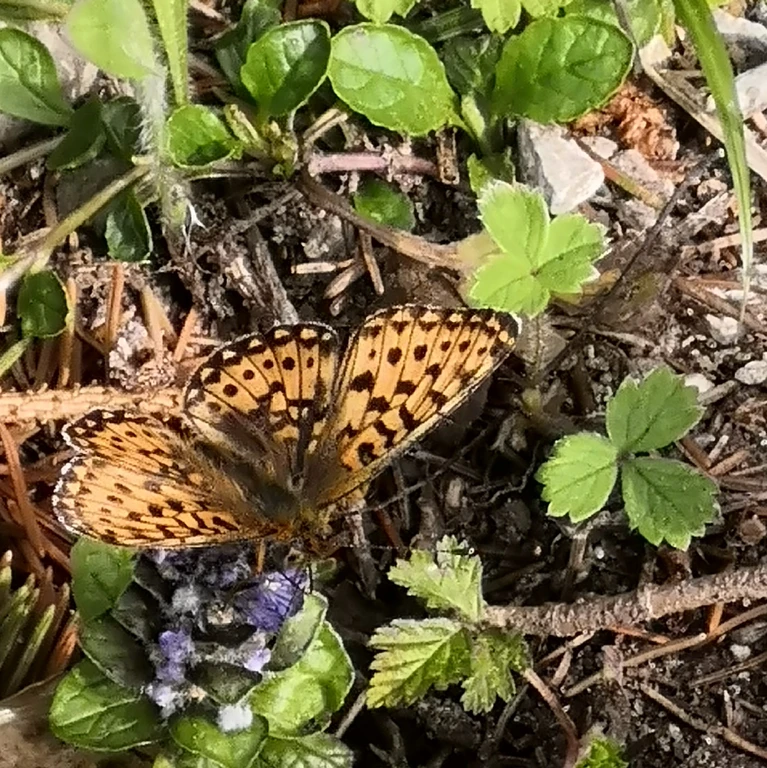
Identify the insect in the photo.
Boloria euphrosyne (also Clossiana euphrosyne)
